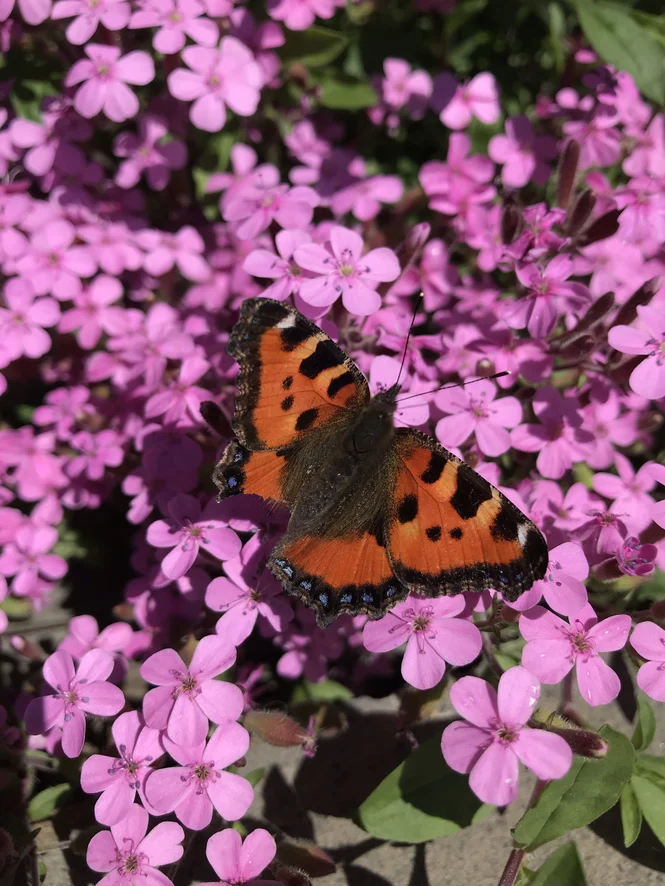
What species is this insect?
Aglais urticae
